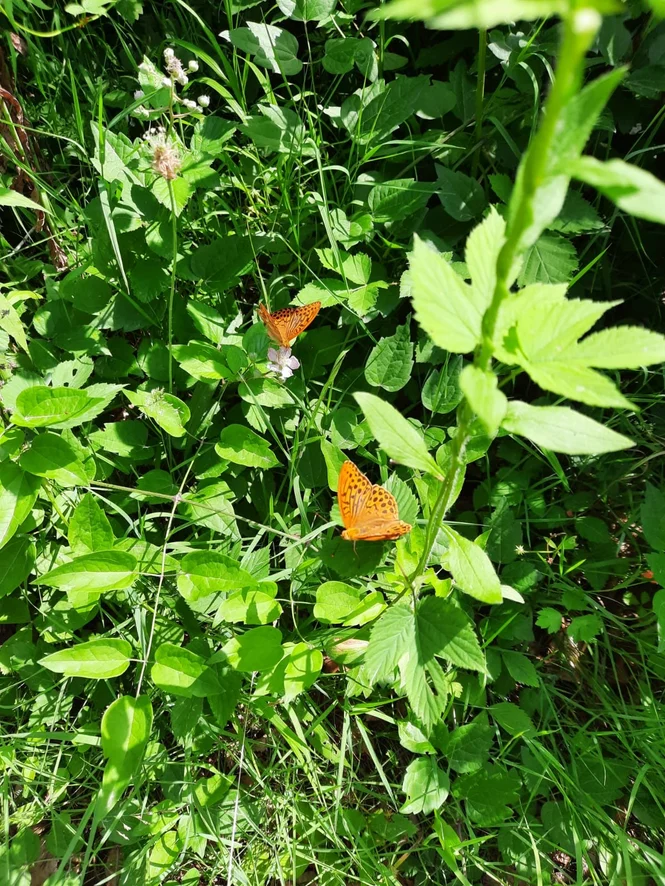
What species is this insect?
Argynnis paphia
